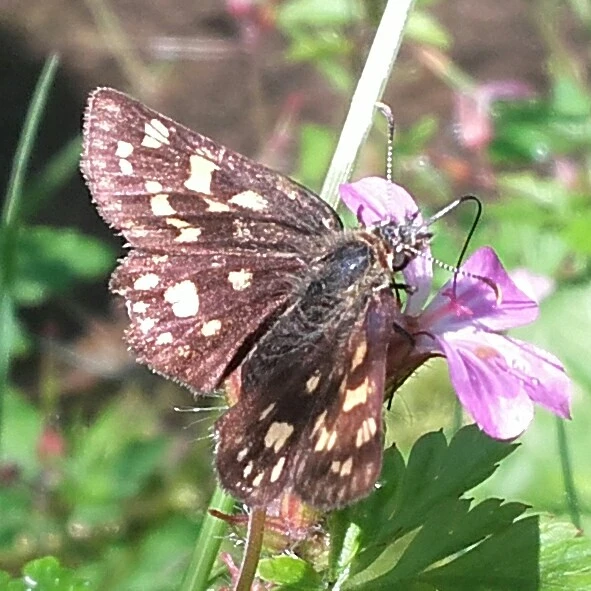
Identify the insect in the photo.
Carterocephalus palaemon
